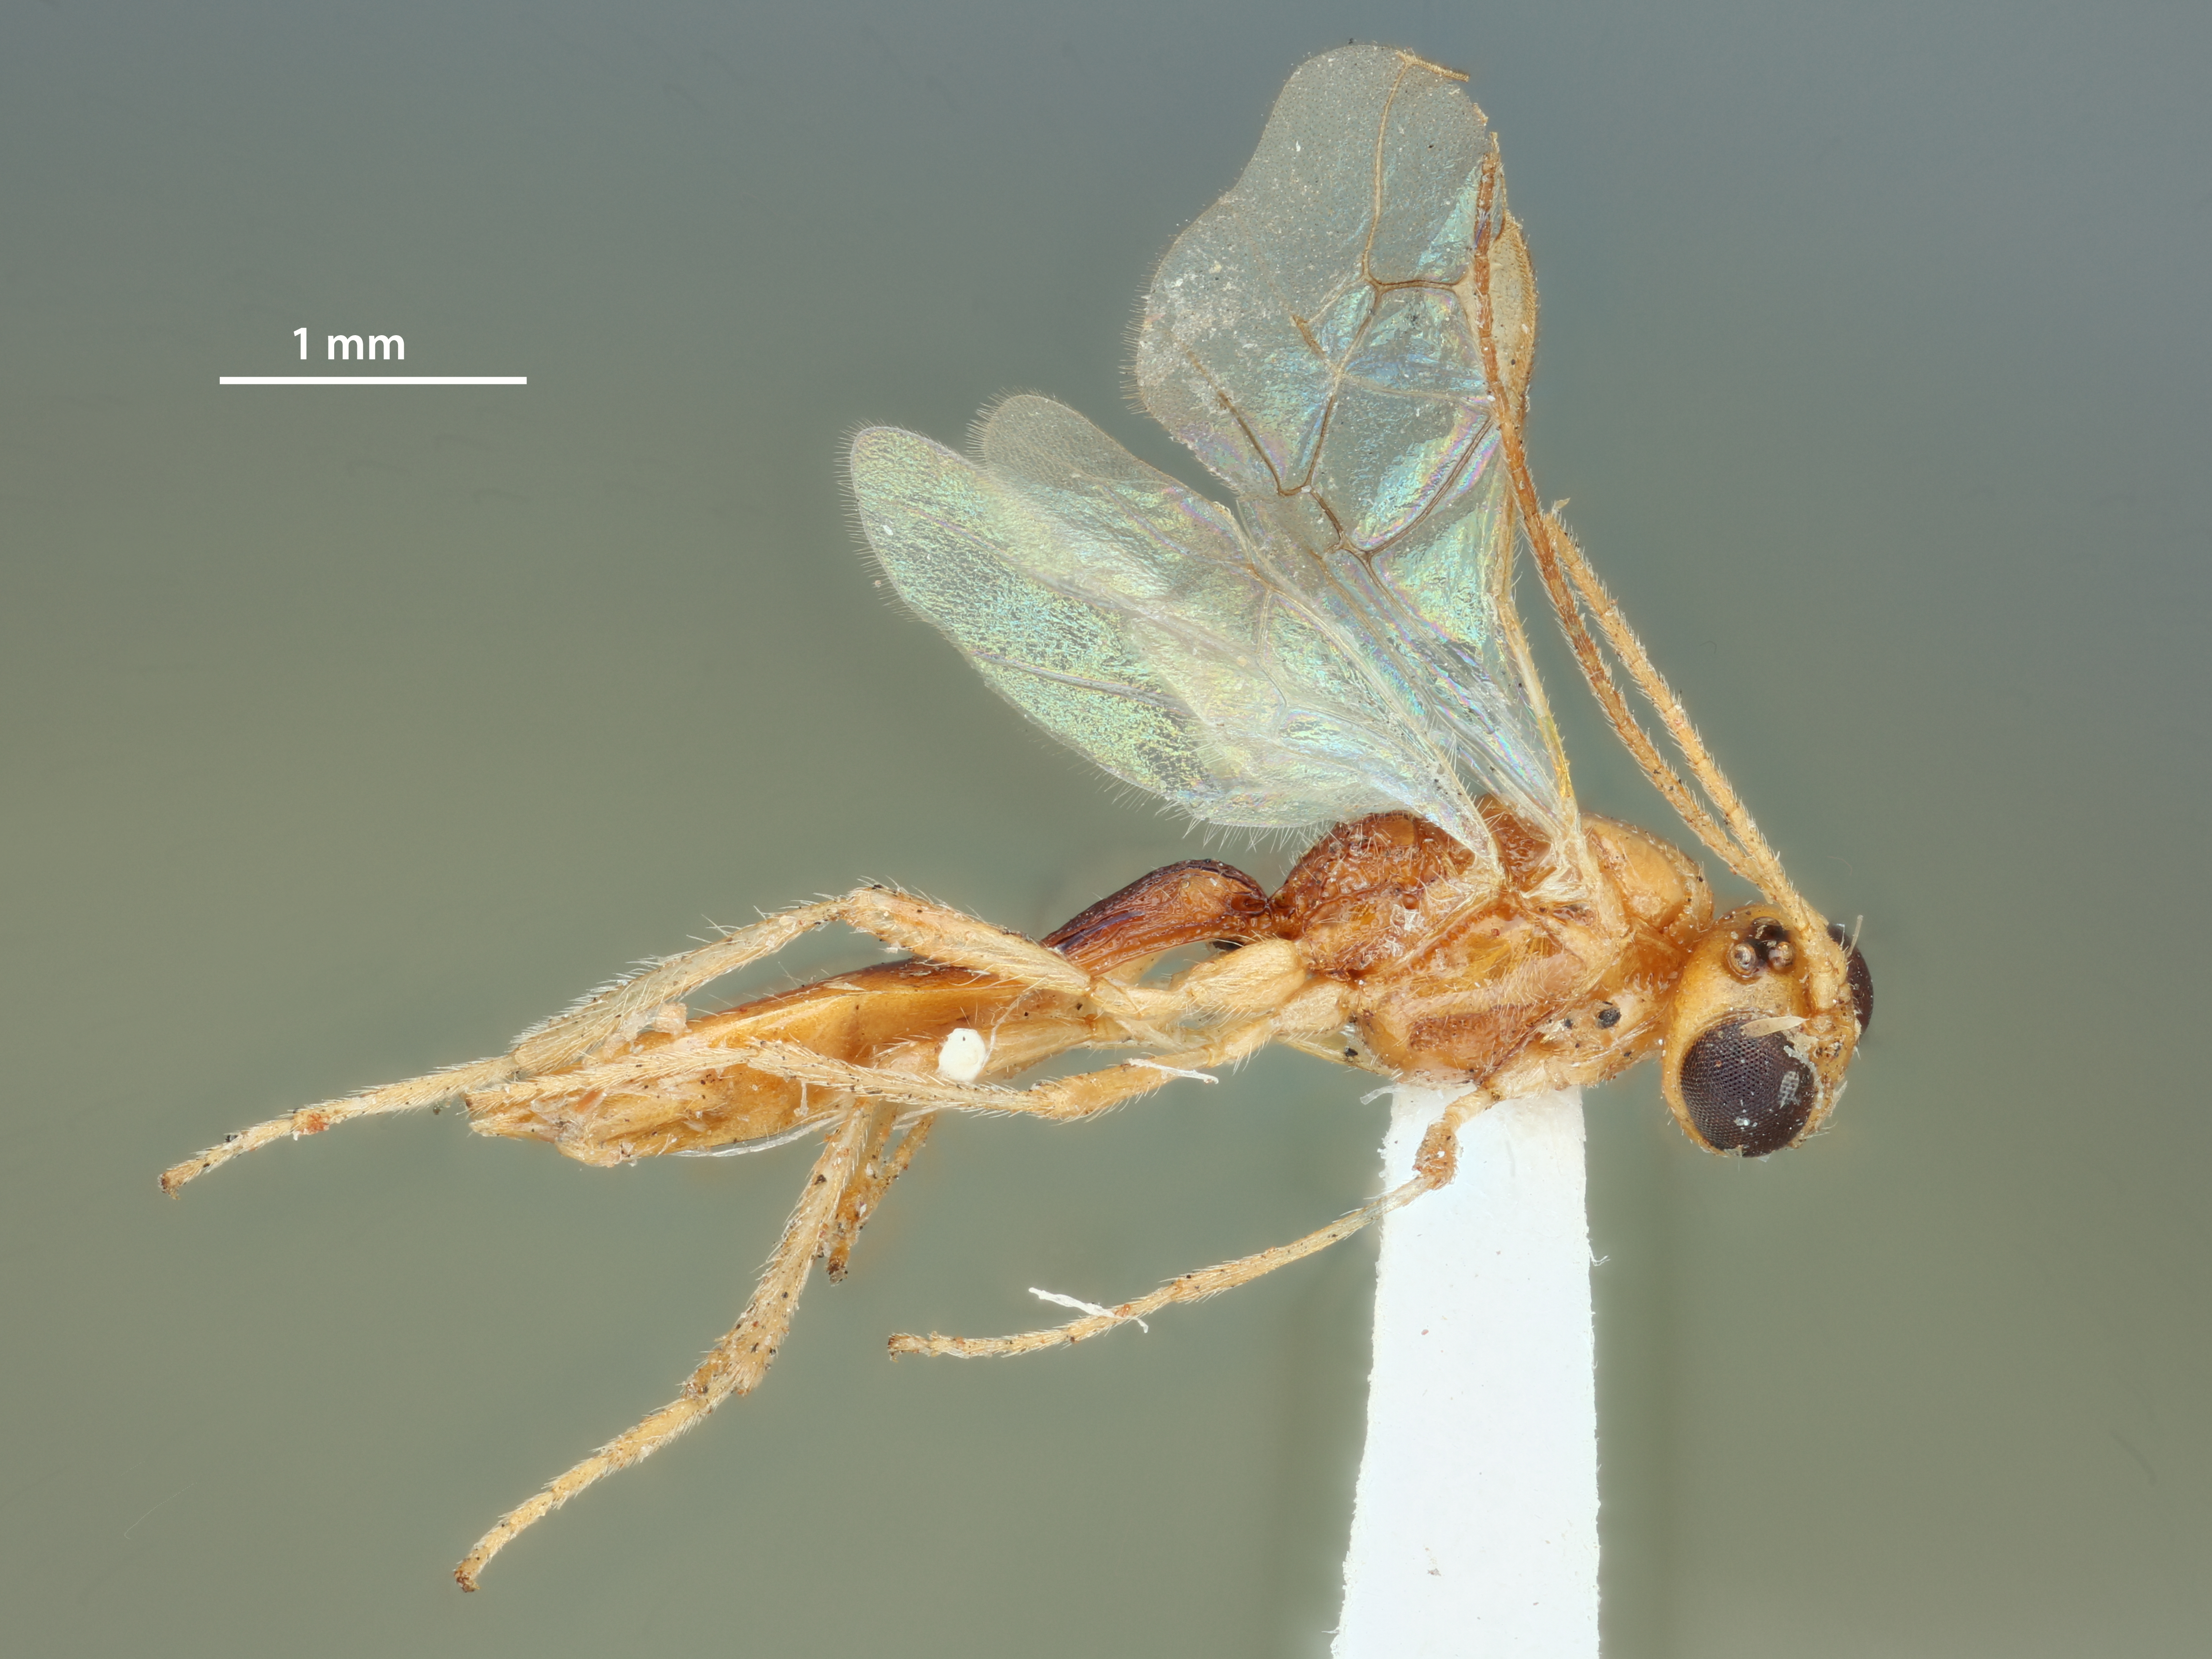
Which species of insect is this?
Meteoridea longiventris
